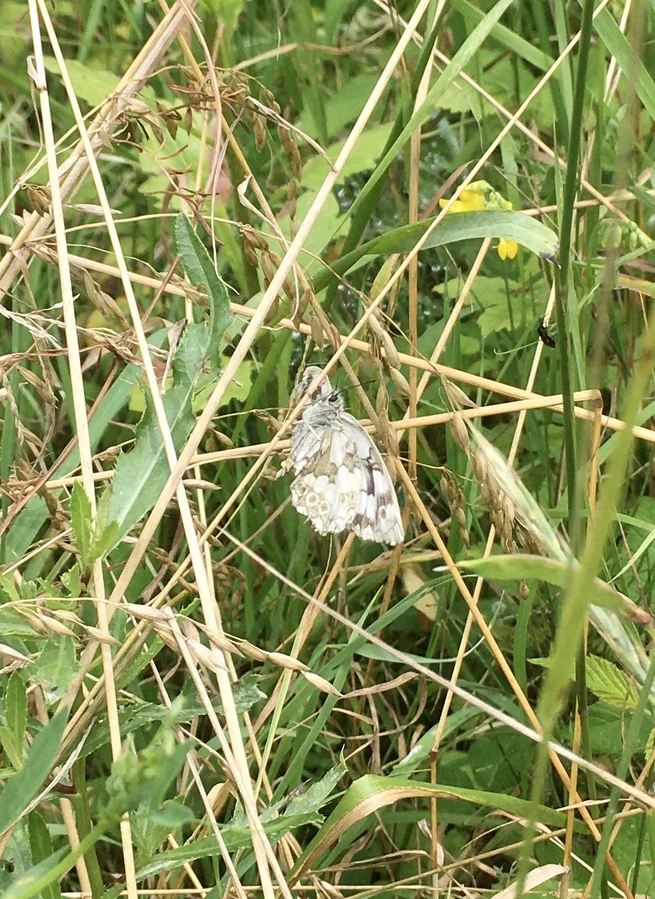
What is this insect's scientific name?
Melanargia galathea
